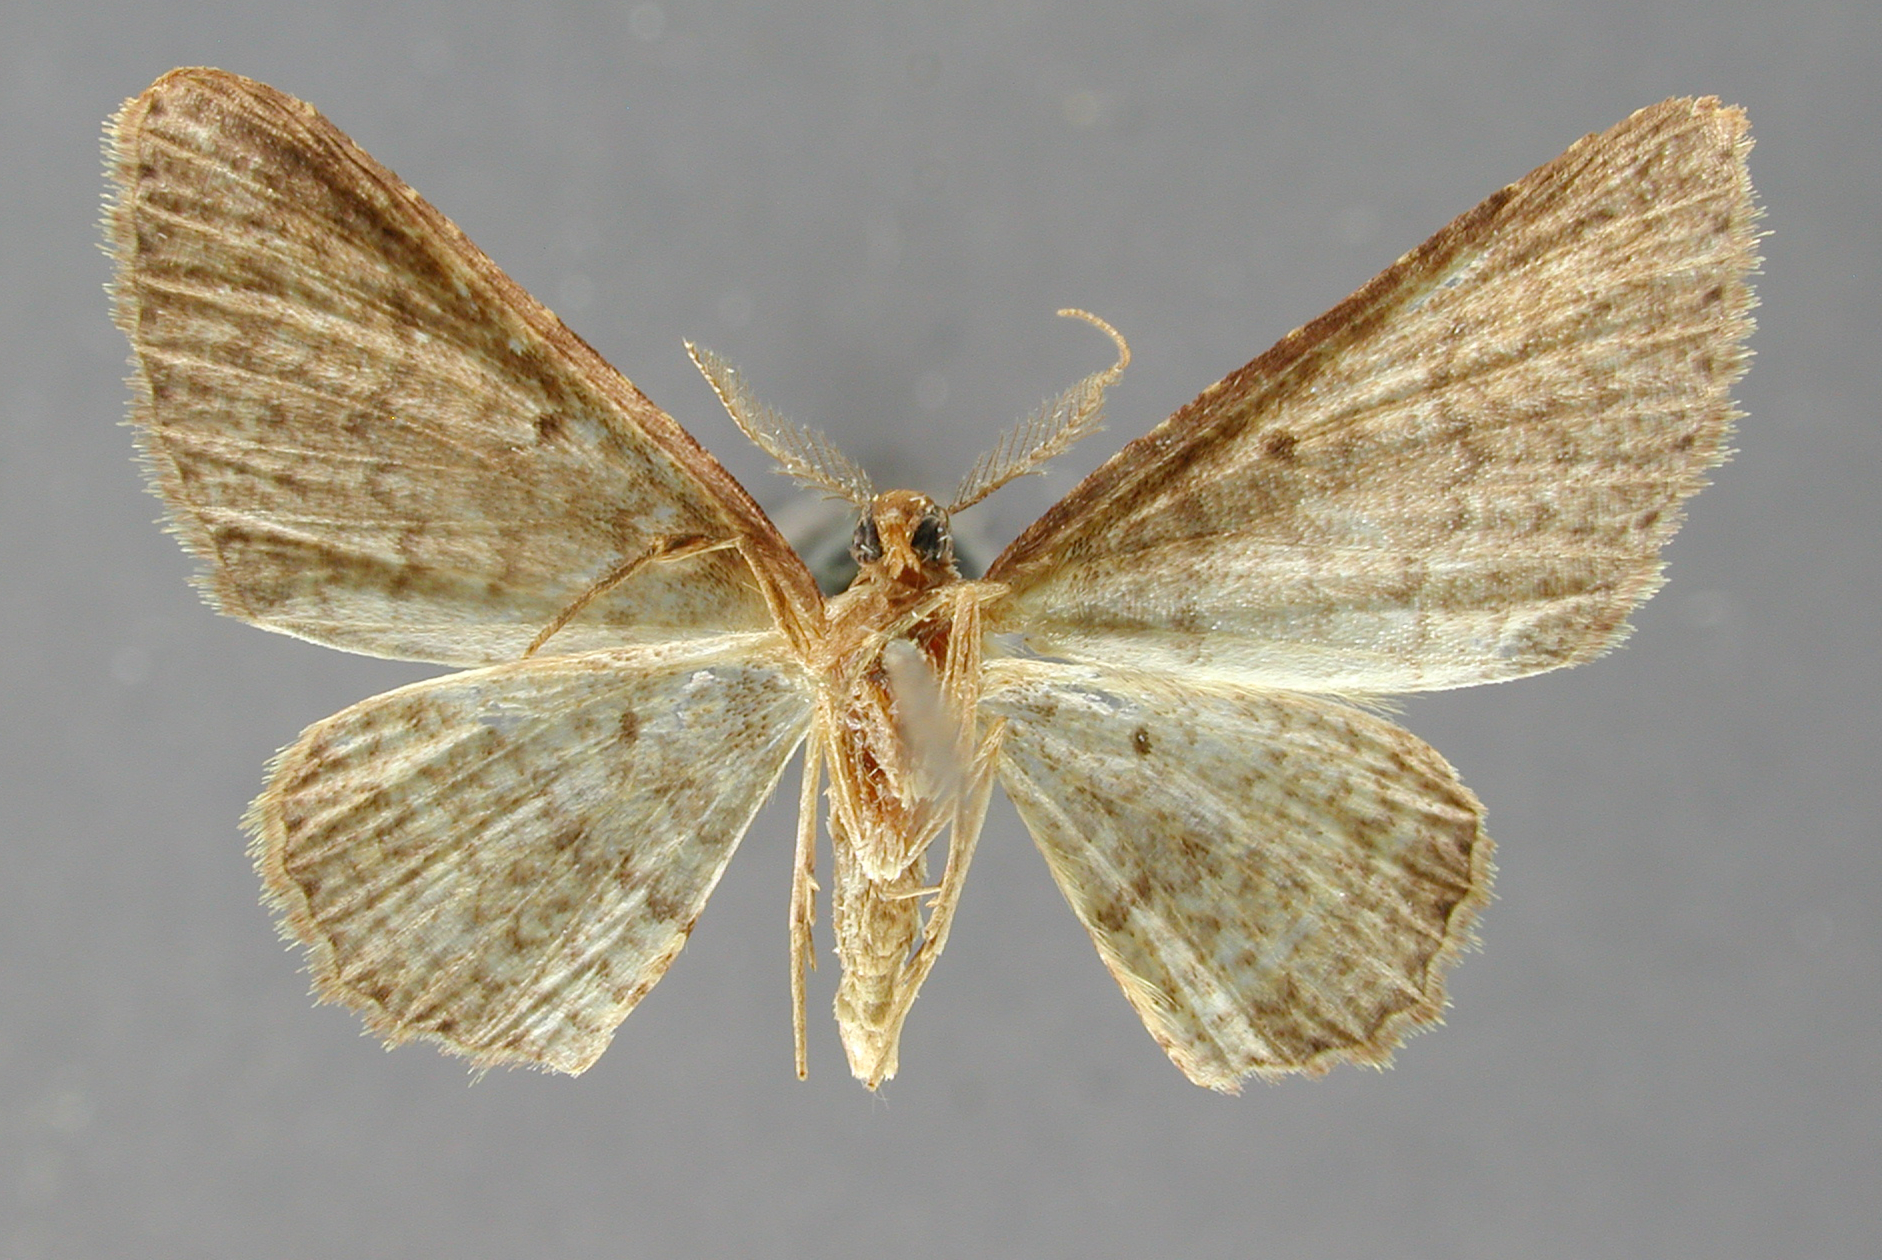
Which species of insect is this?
Cambogia muscularia
